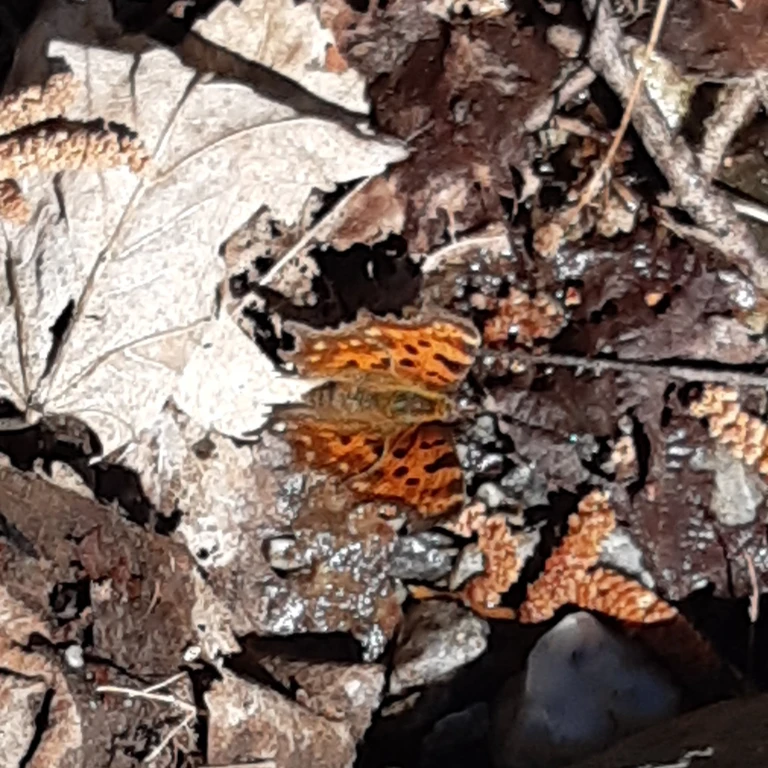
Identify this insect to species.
Polygonia c-album
